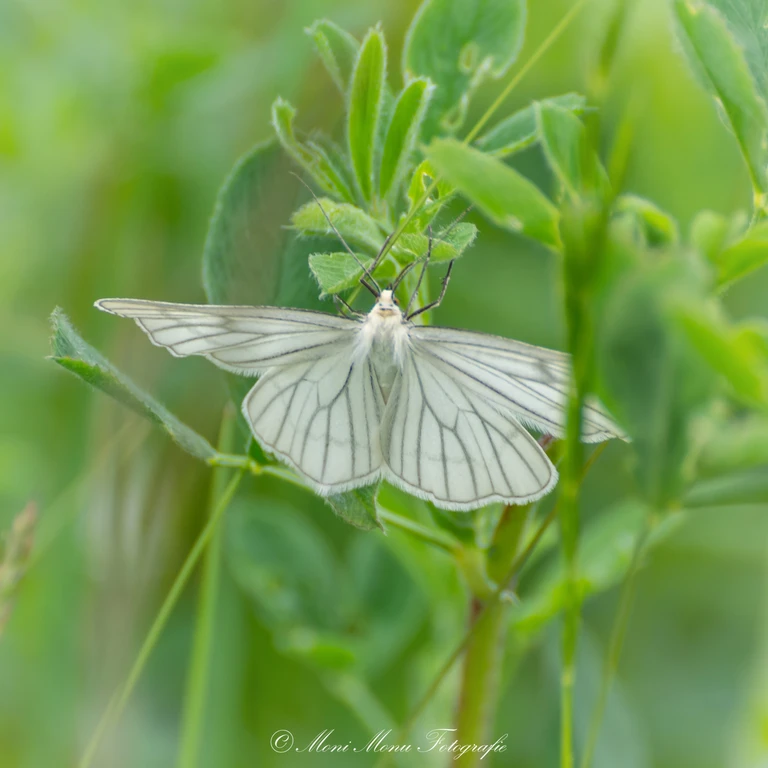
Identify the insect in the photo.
Siona lineata
